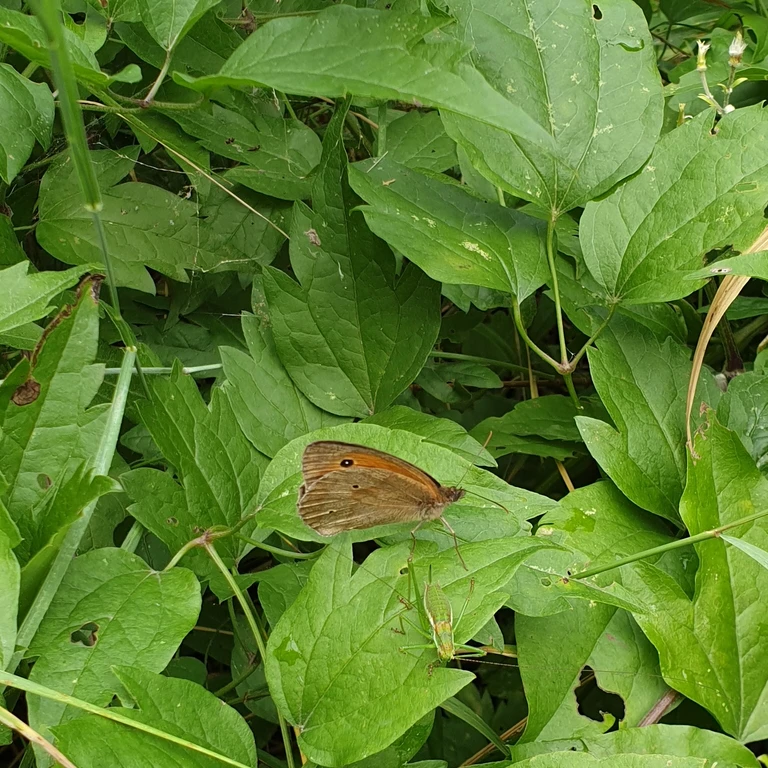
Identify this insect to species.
Maniola jurtina
